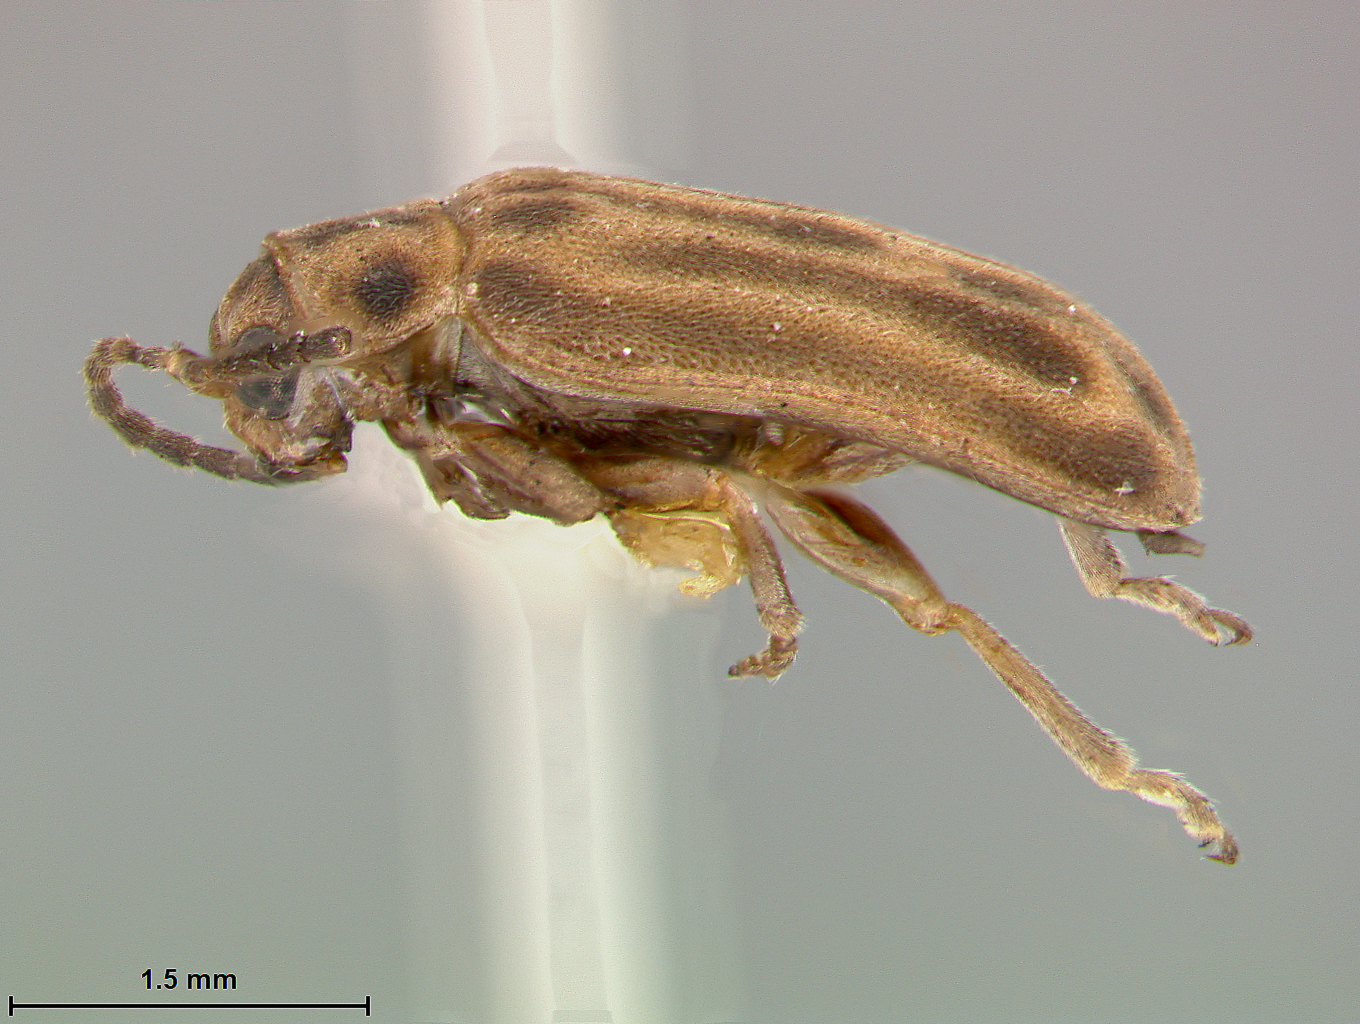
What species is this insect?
Galerucella cyclopea
